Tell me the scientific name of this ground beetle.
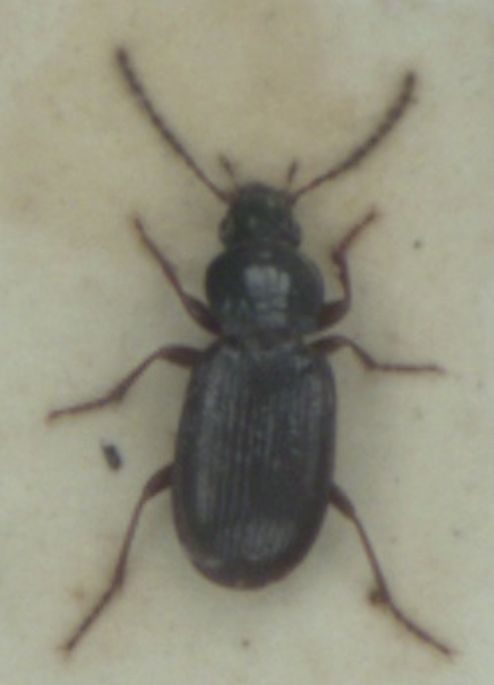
Pterostichus strenuus
